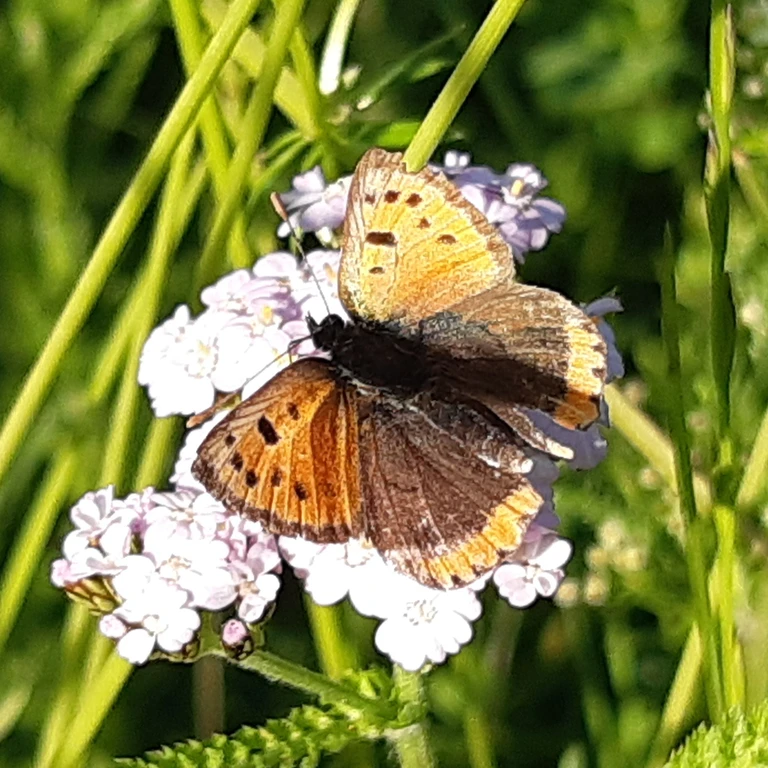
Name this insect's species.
Lycaena phlaeas
